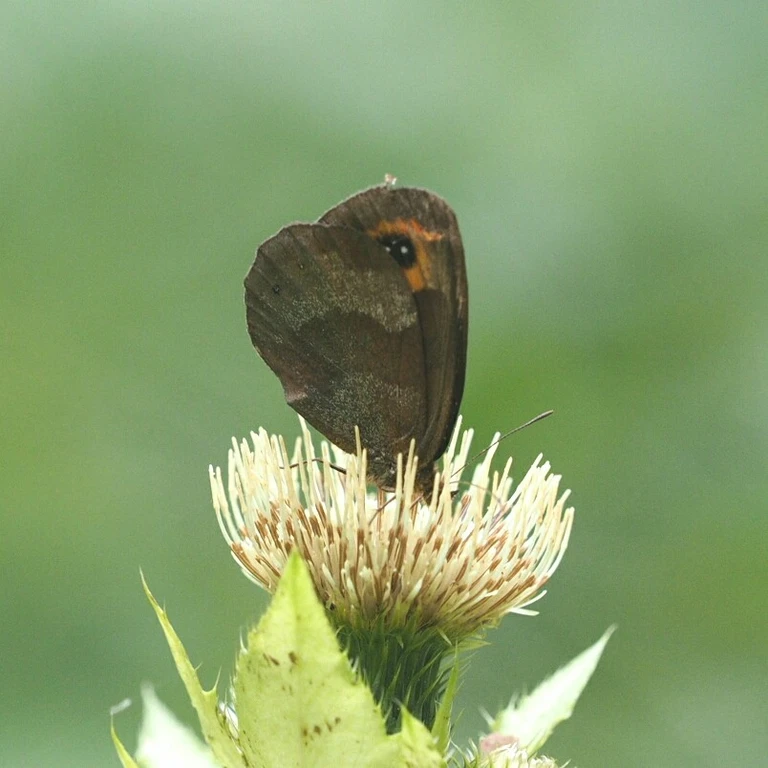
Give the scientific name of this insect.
Erebia aethiops
